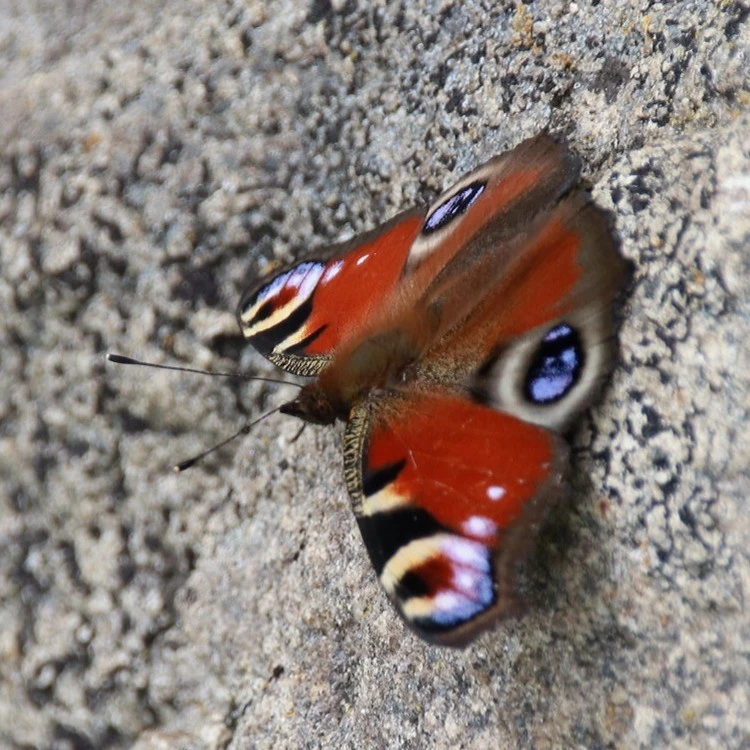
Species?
Aglais io
